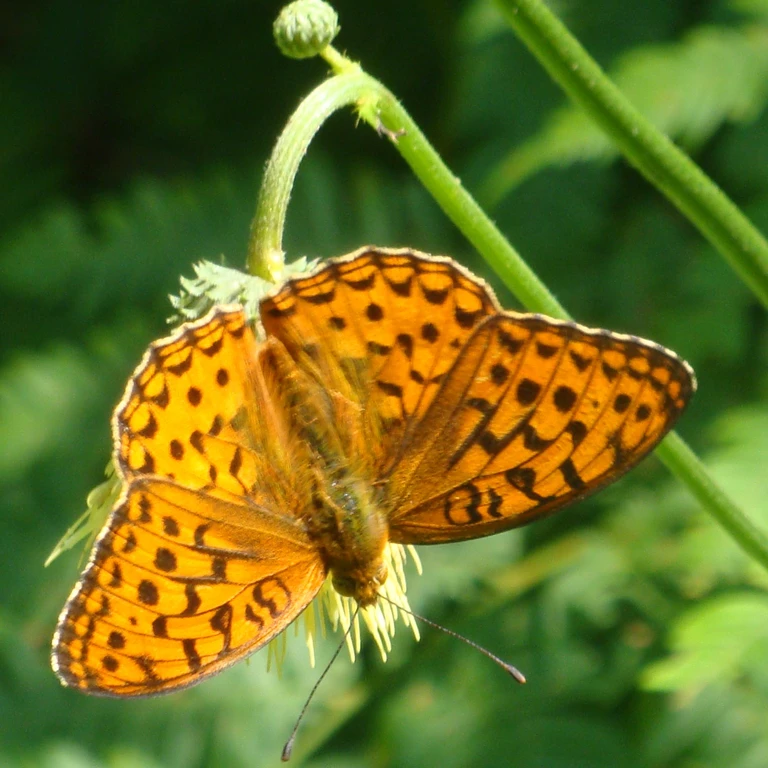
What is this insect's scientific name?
Fabriciana adippe
